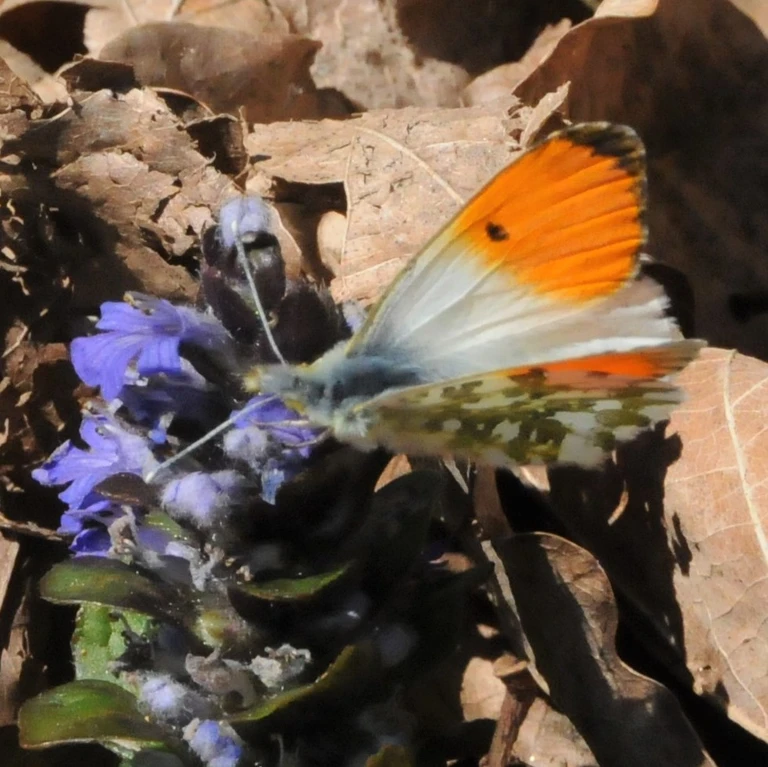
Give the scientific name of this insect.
Anthocharis cardamines
